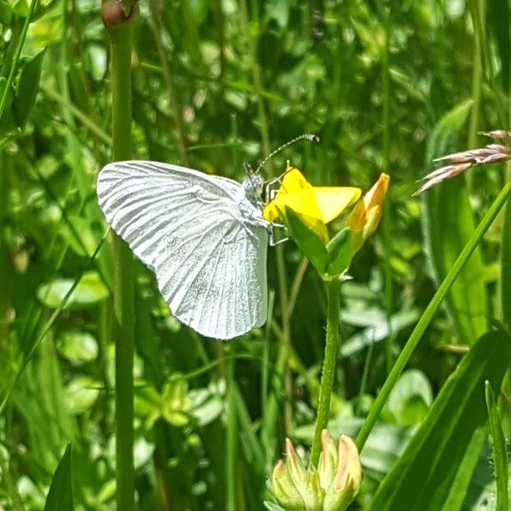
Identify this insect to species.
Leptidea sinapis/juvernica
